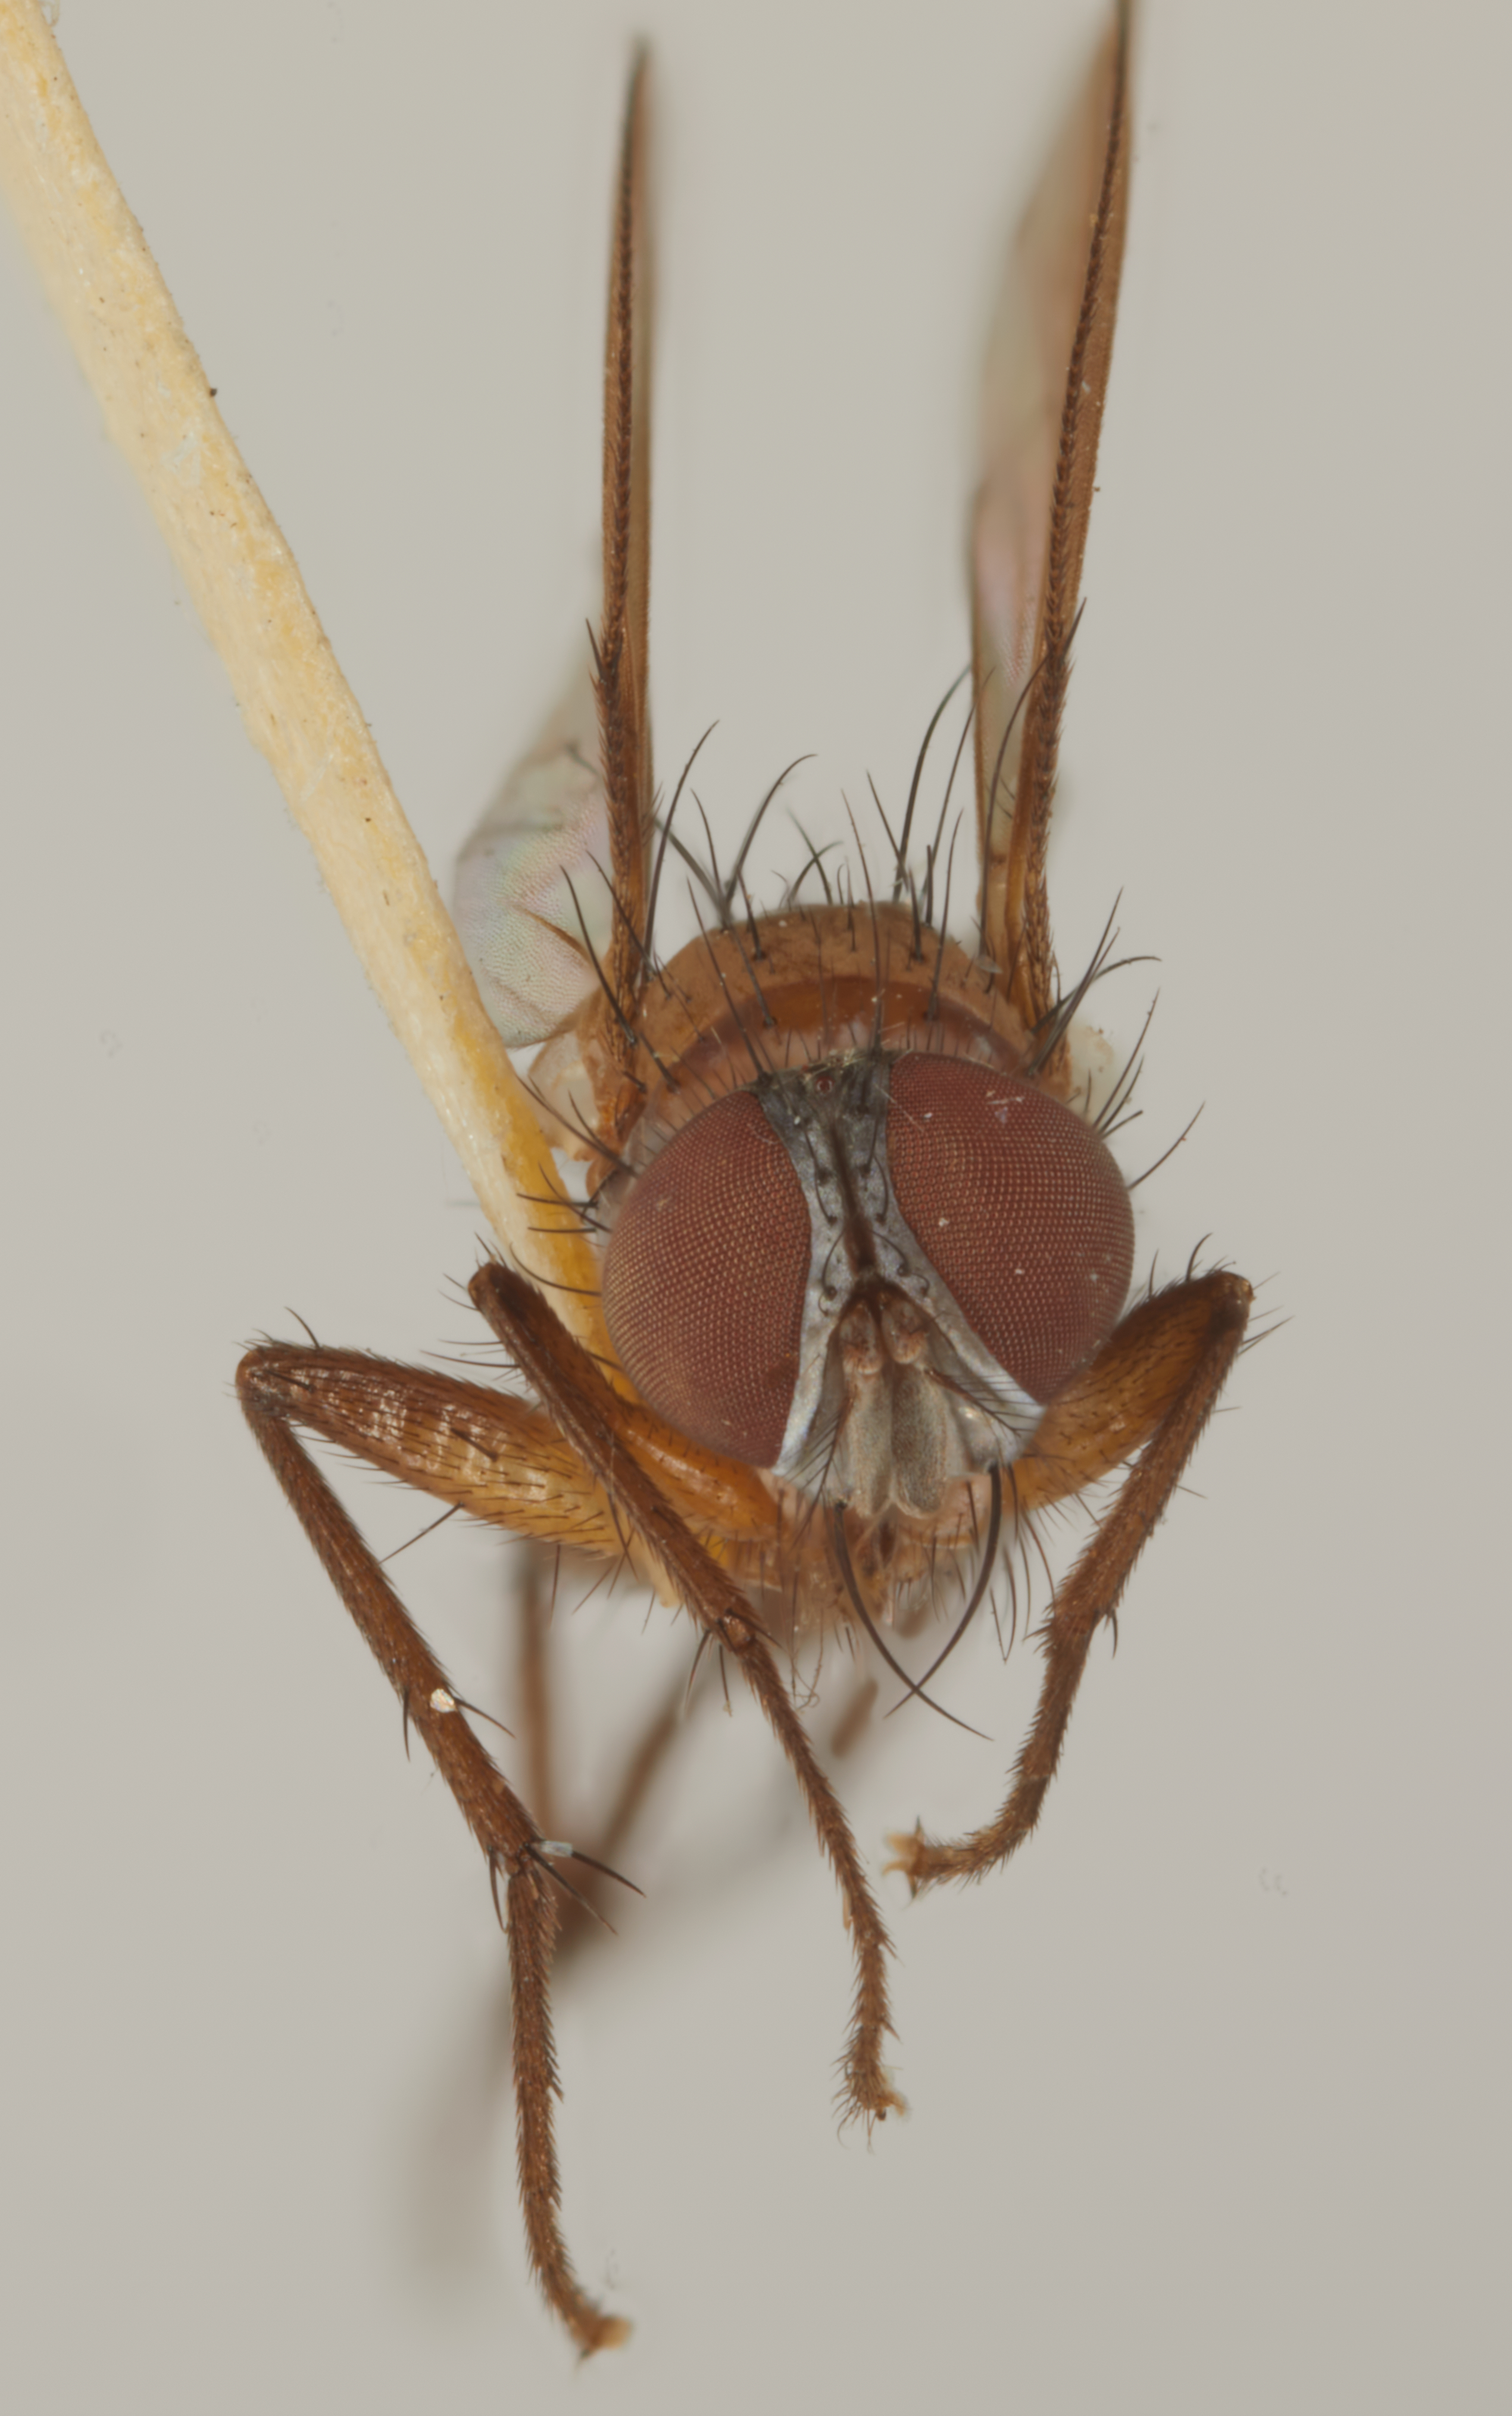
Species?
Glutoxys elegans
